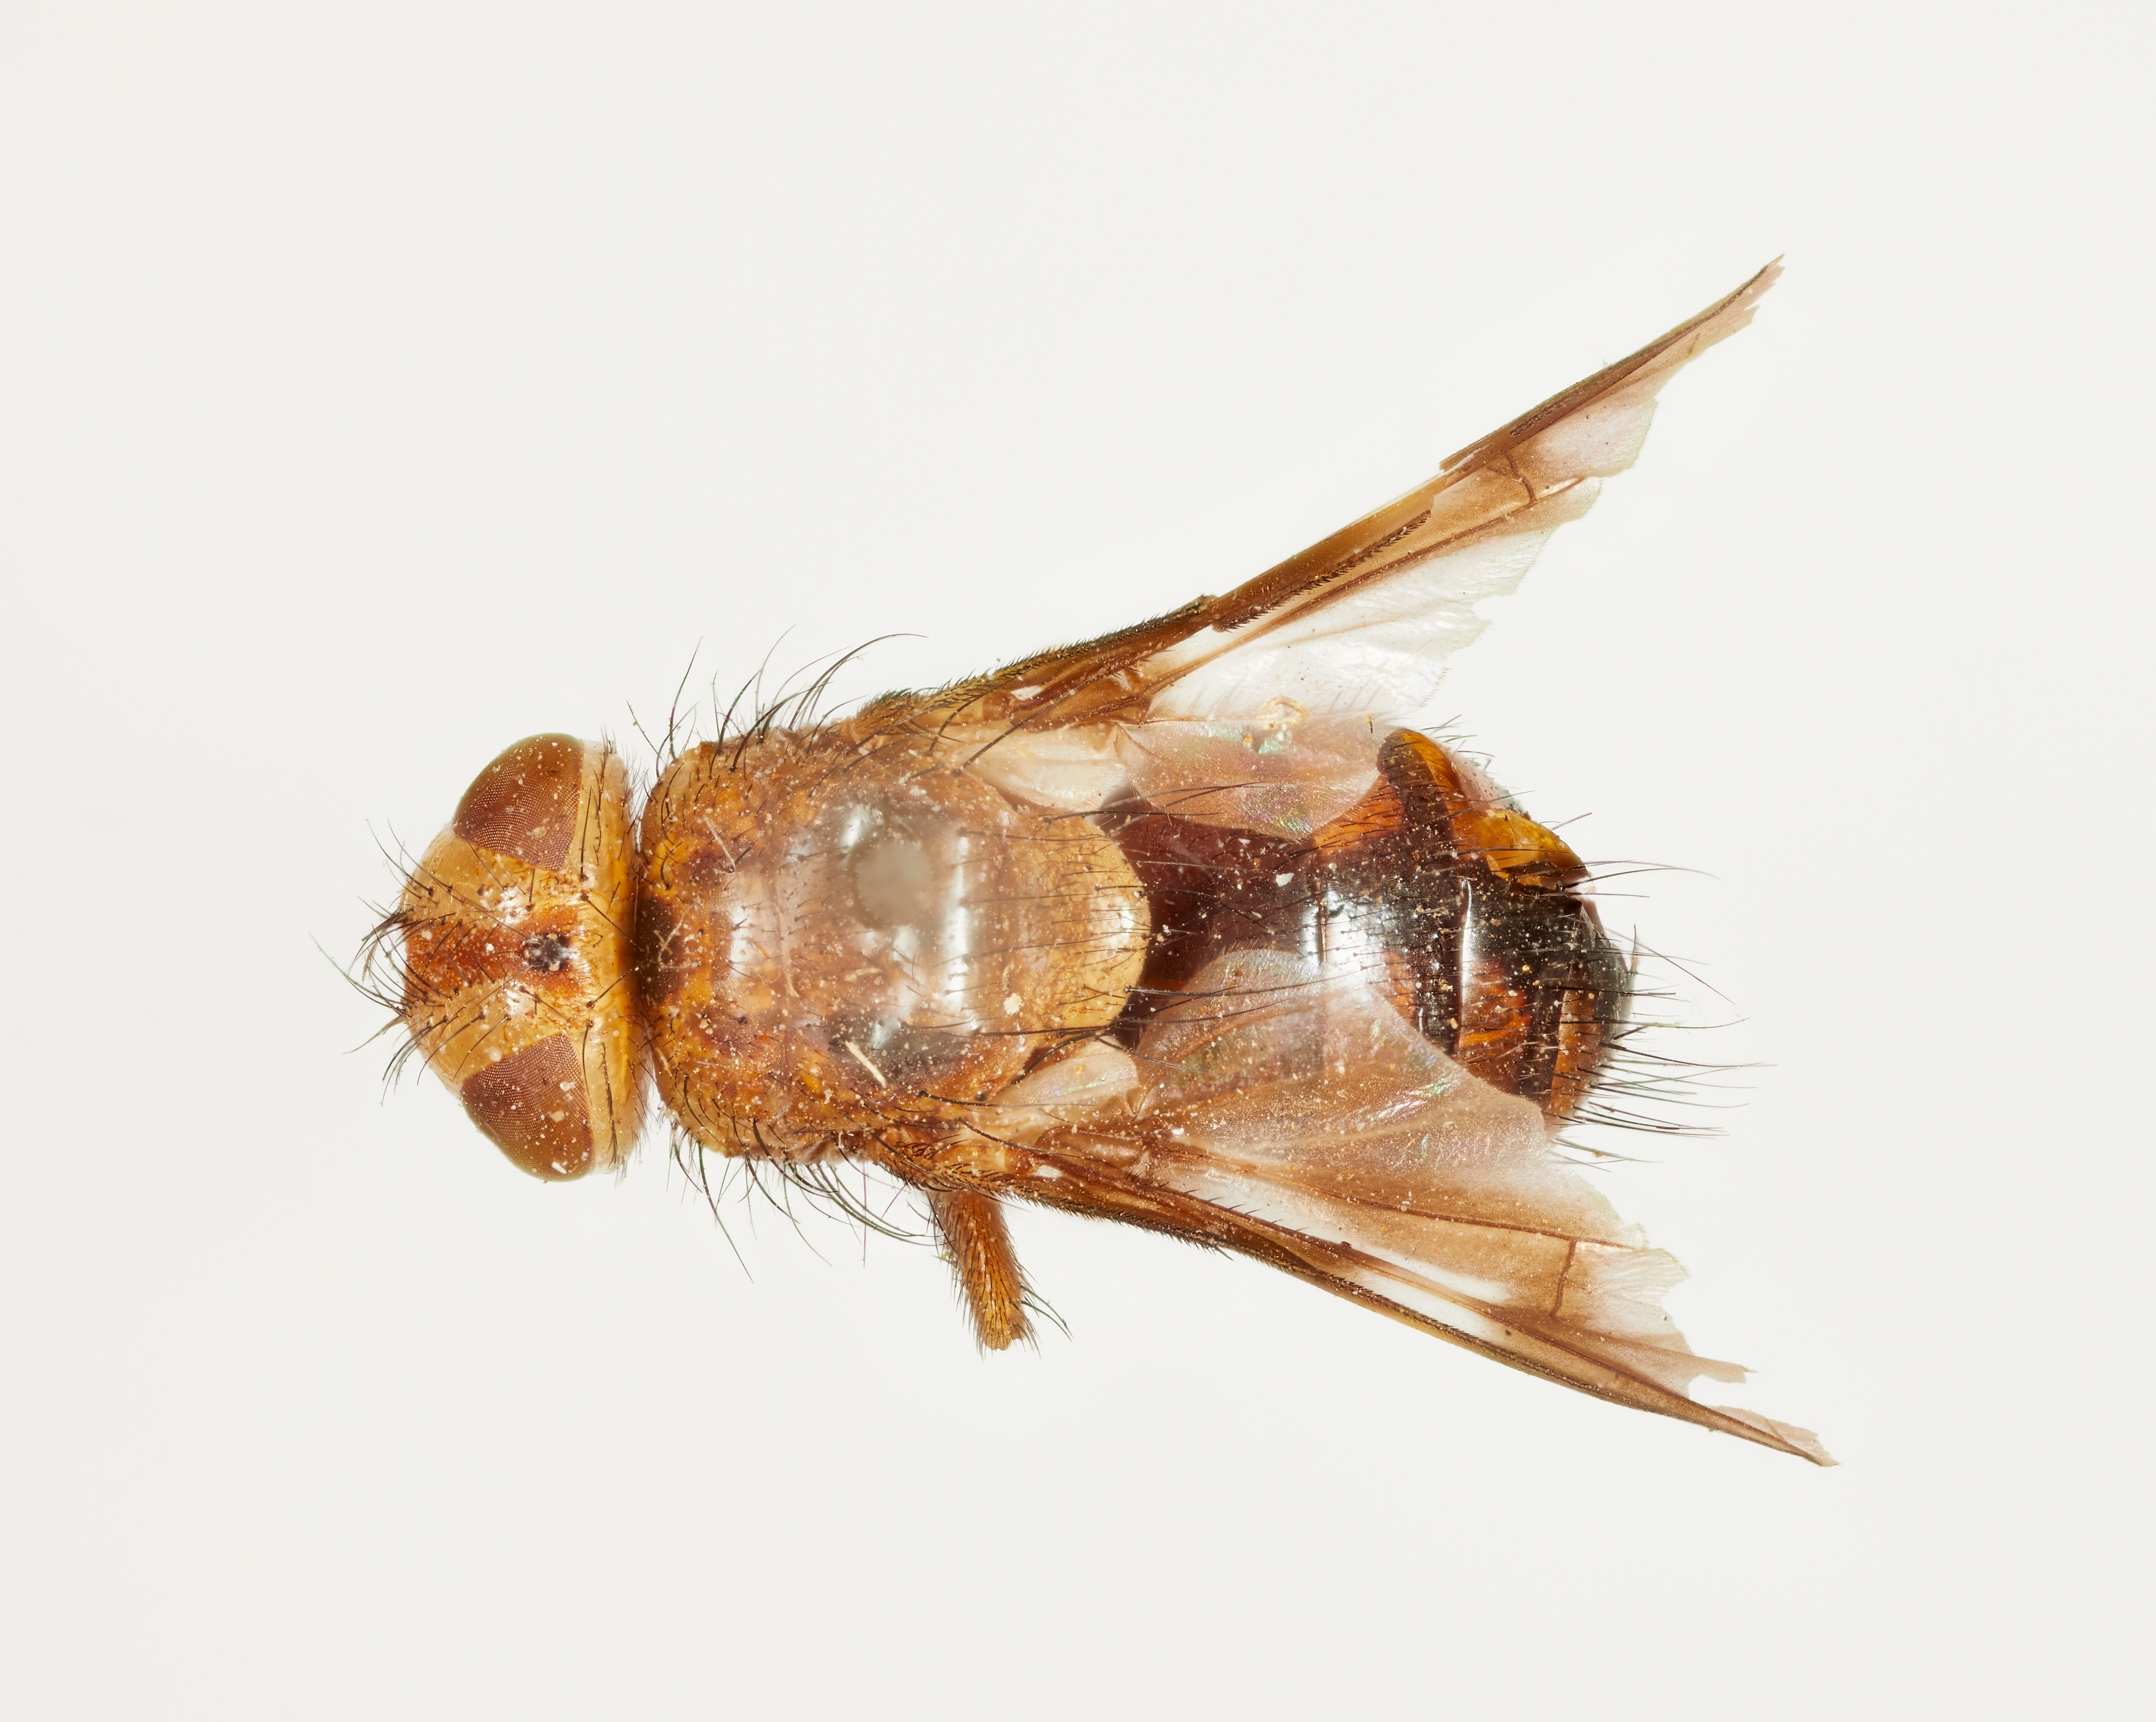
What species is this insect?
Oestrophasia setosa
